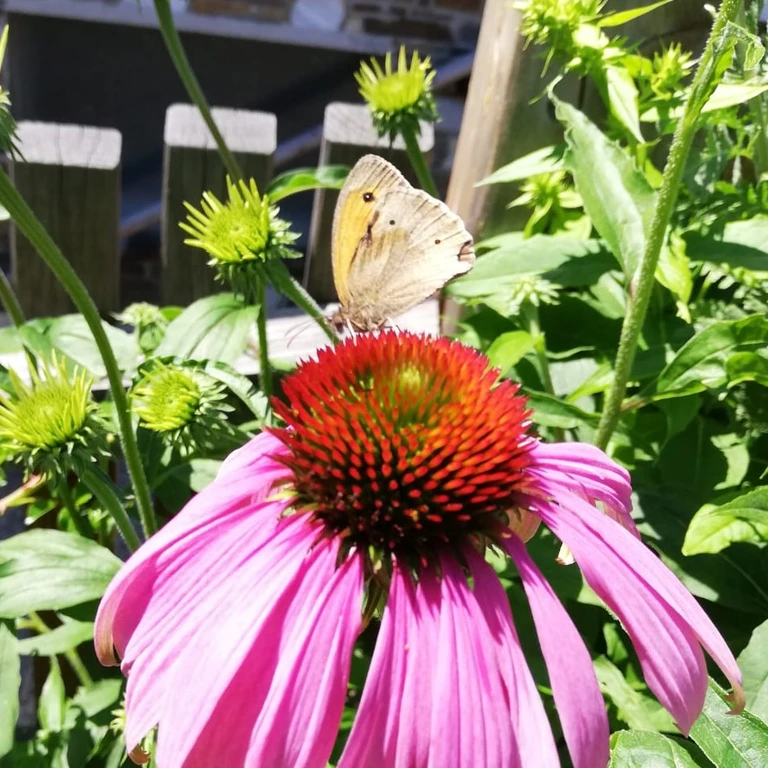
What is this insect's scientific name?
Maniola jurtina
